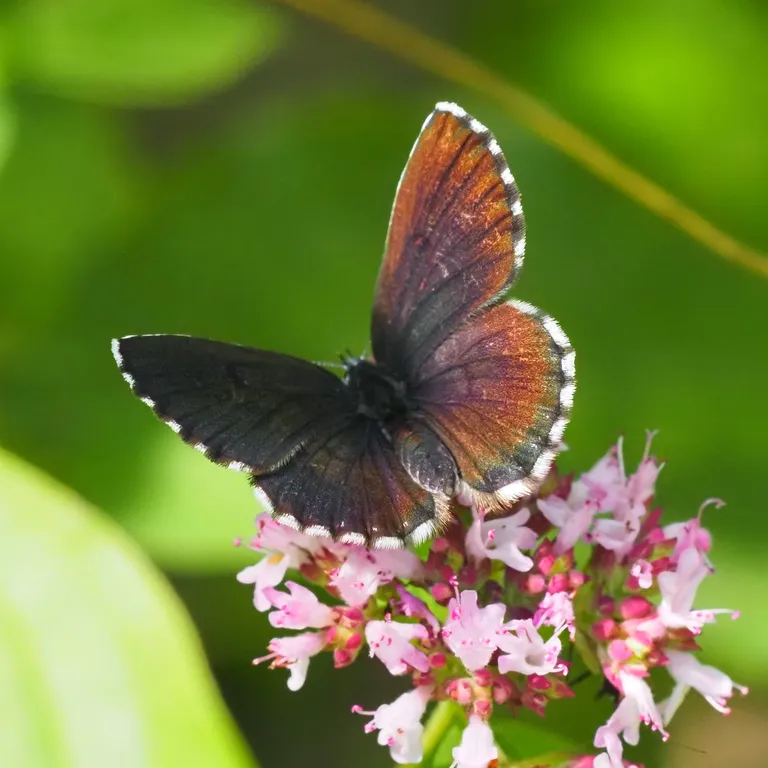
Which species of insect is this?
Scolitantides orion
